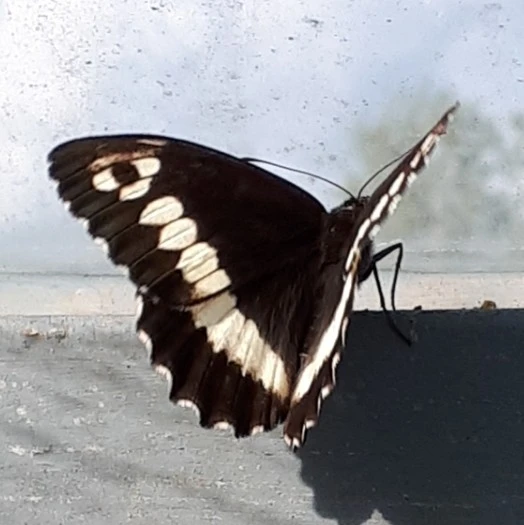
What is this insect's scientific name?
Brintesia circe
